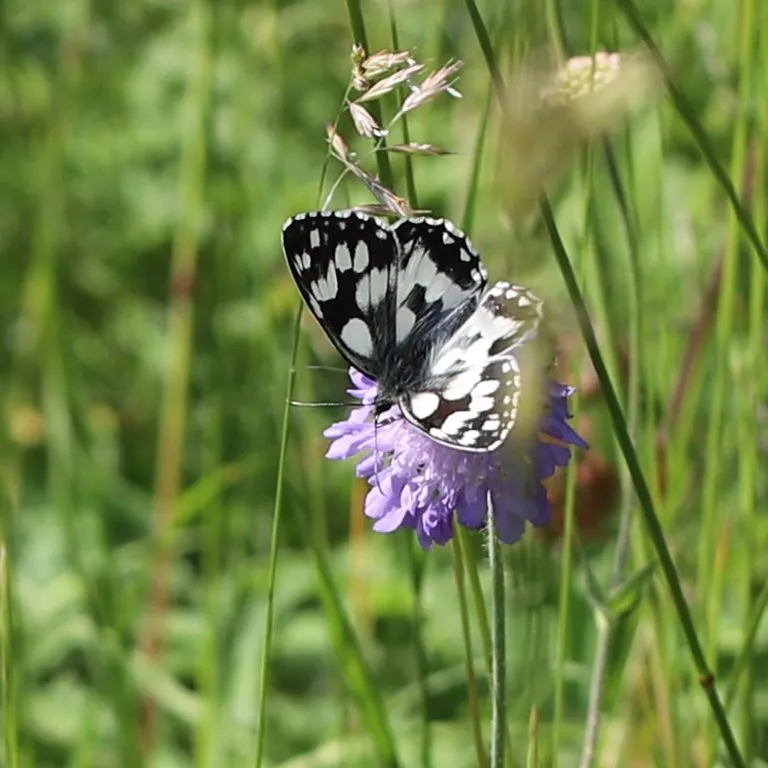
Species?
Melanargia galathea
